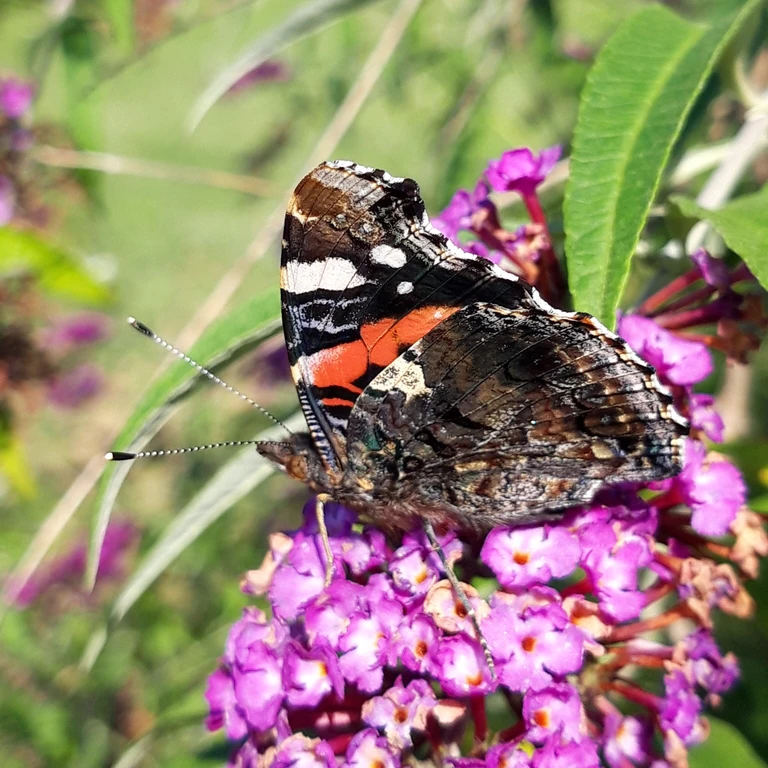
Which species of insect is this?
Vanessa atalanta
